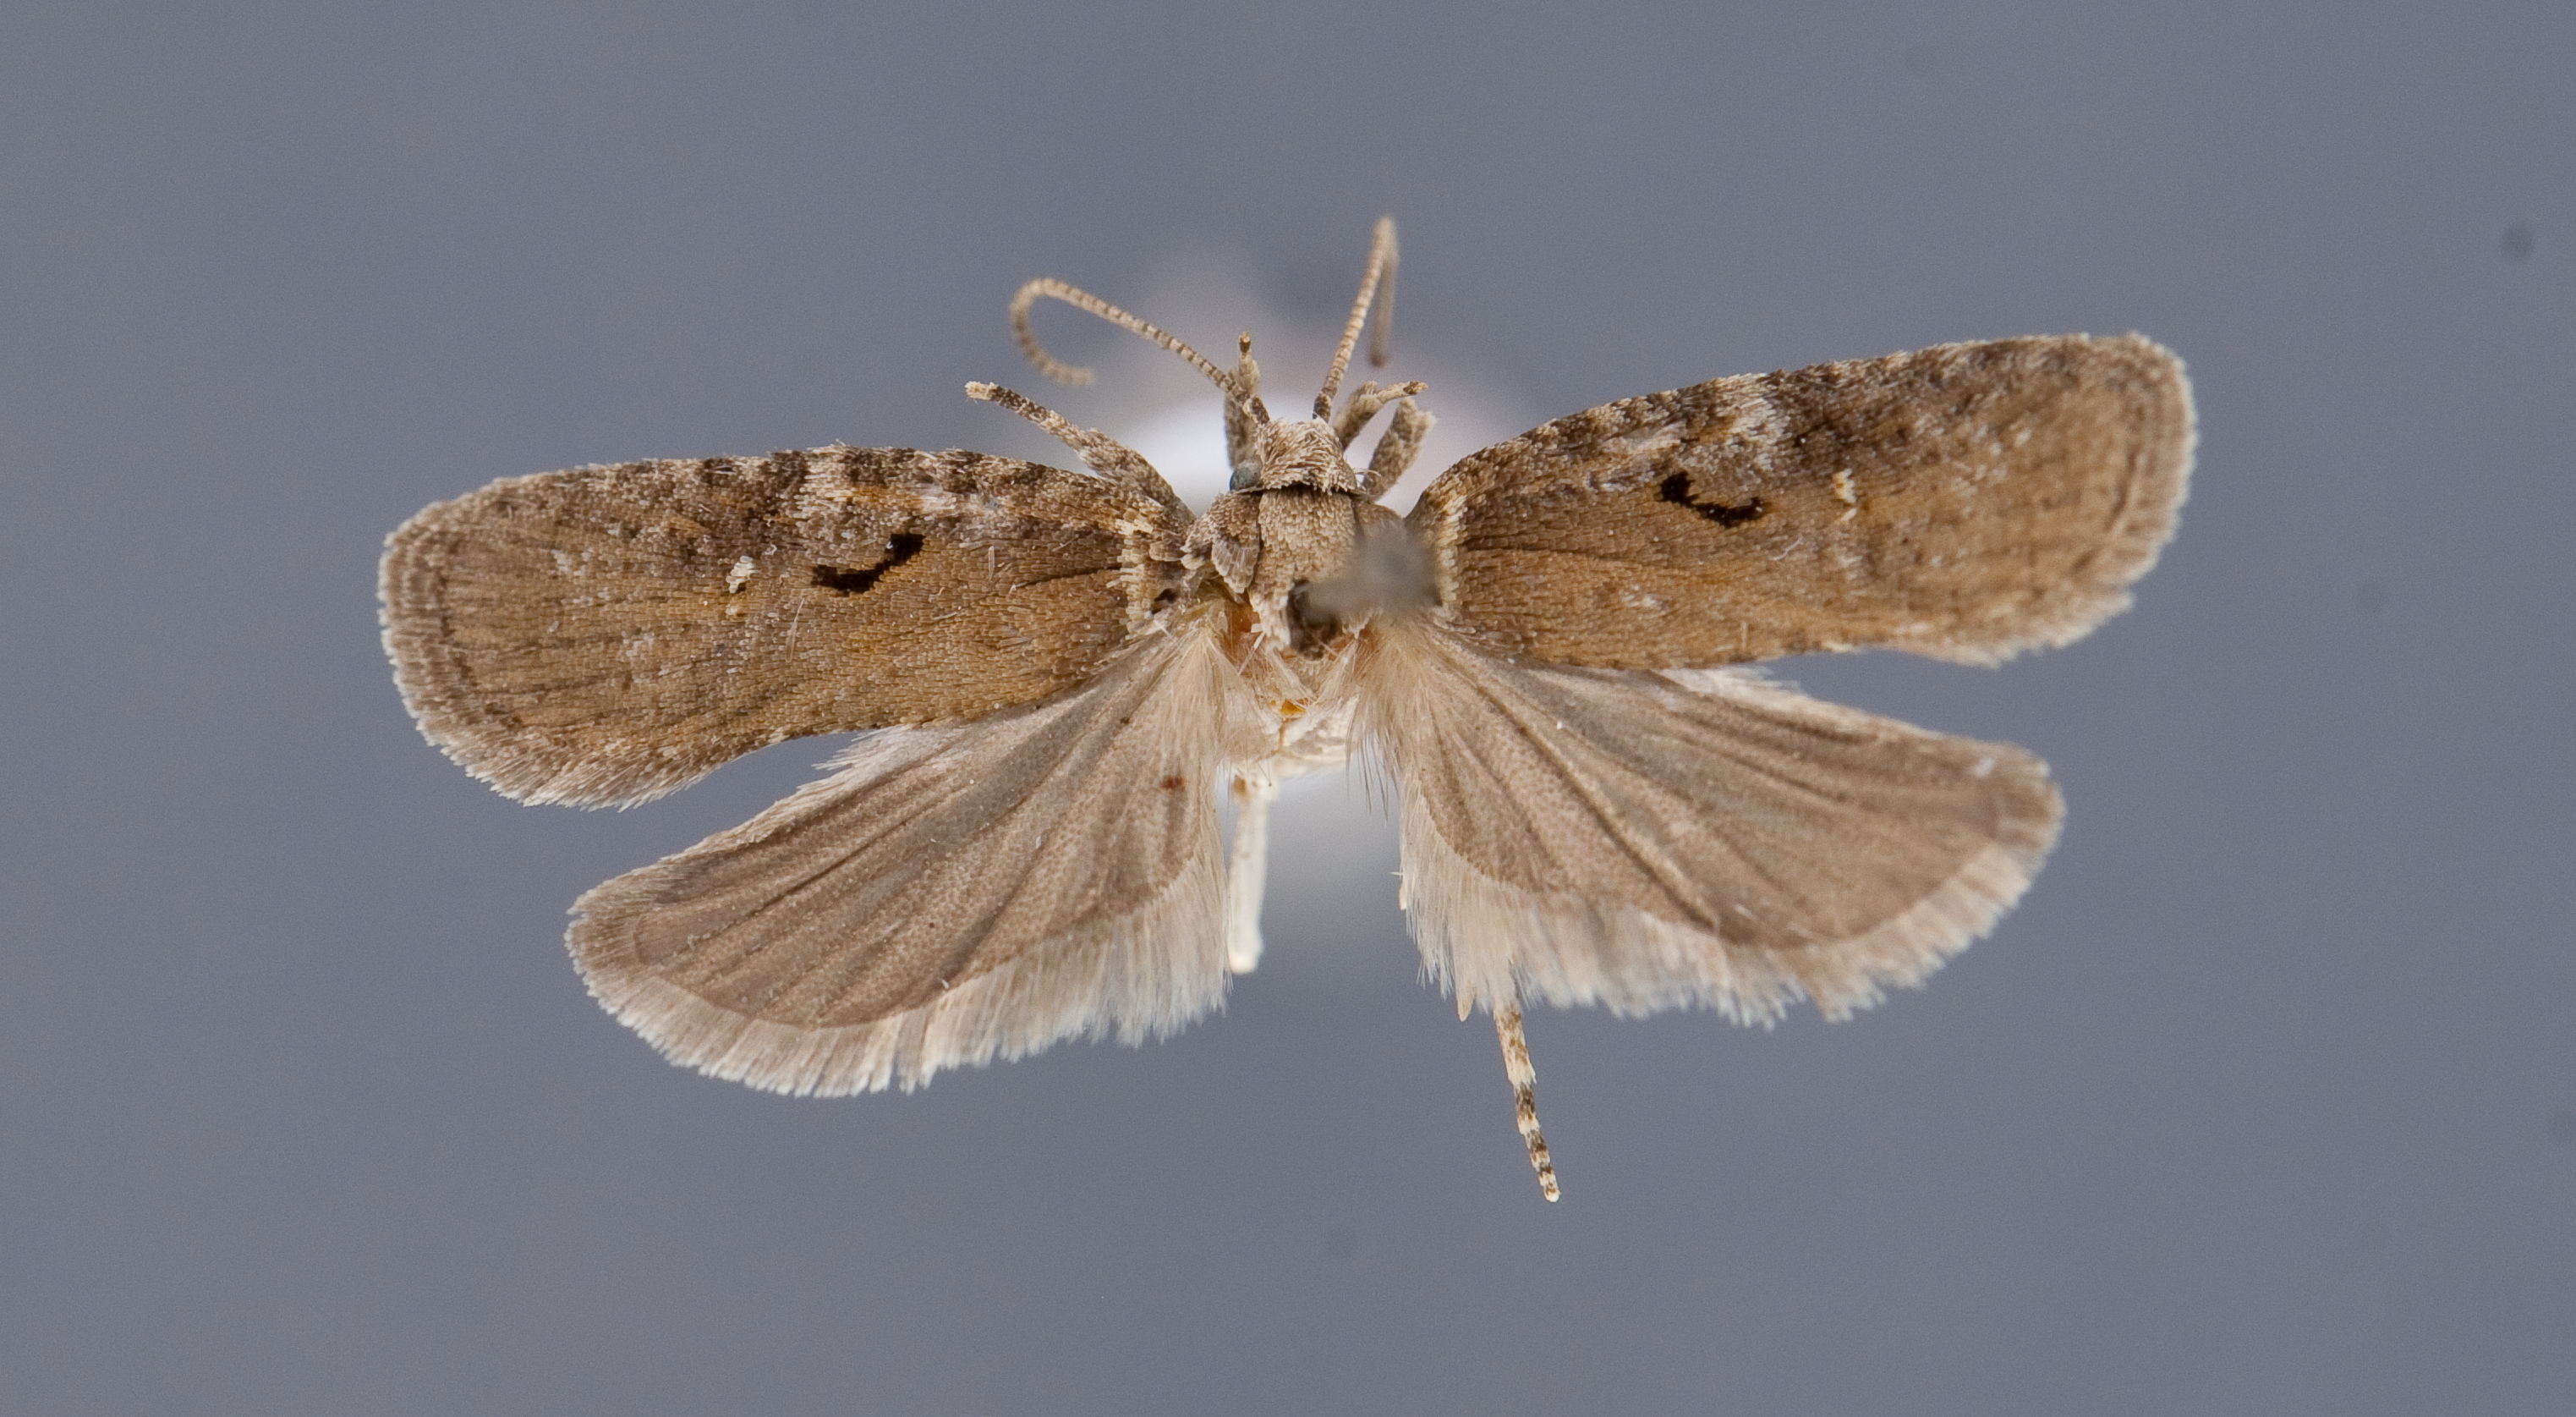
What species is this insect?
Agnopterix hyperella
